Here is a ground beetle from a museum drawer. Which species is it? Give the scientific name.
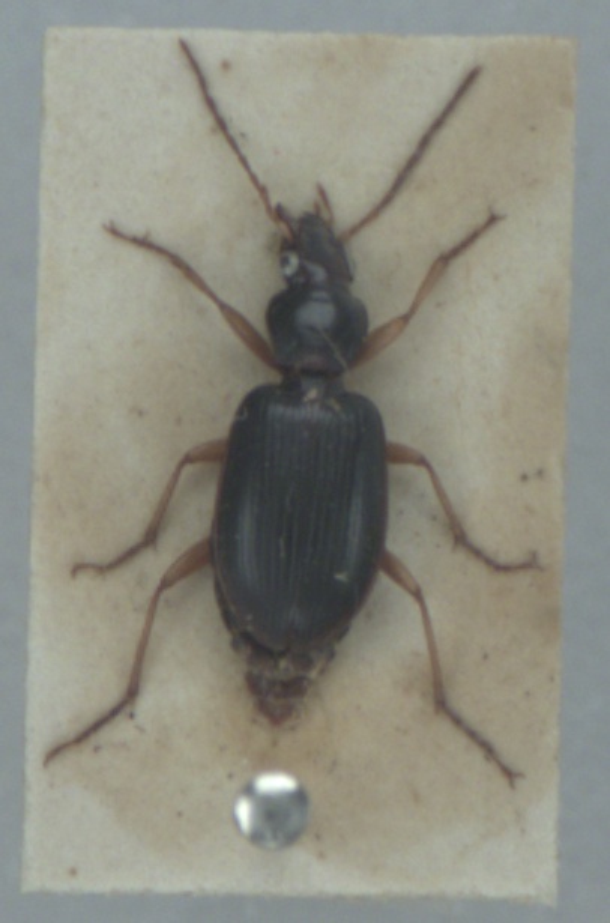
Paranchus albipes
